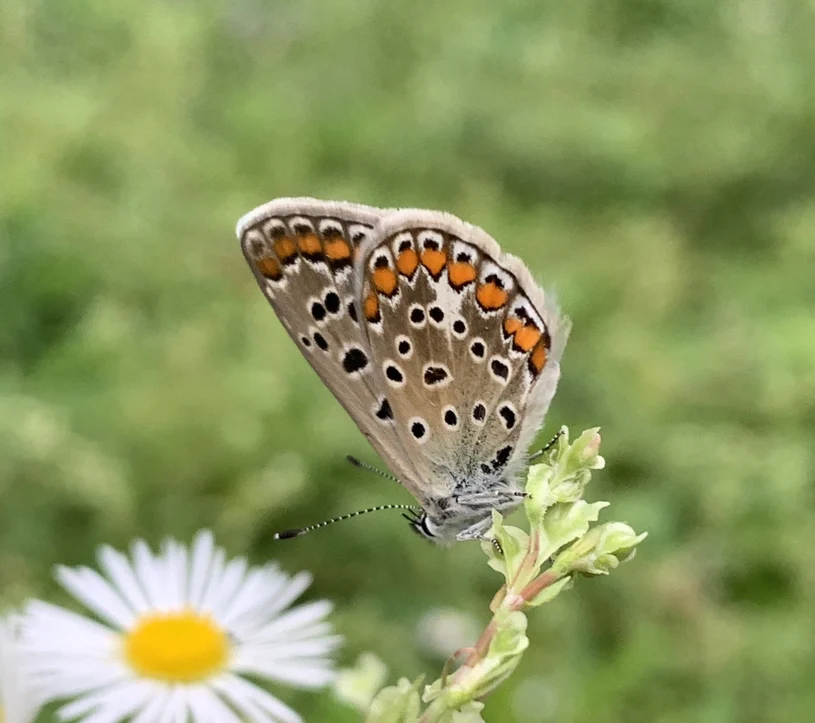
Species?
Polyommatus icarus
